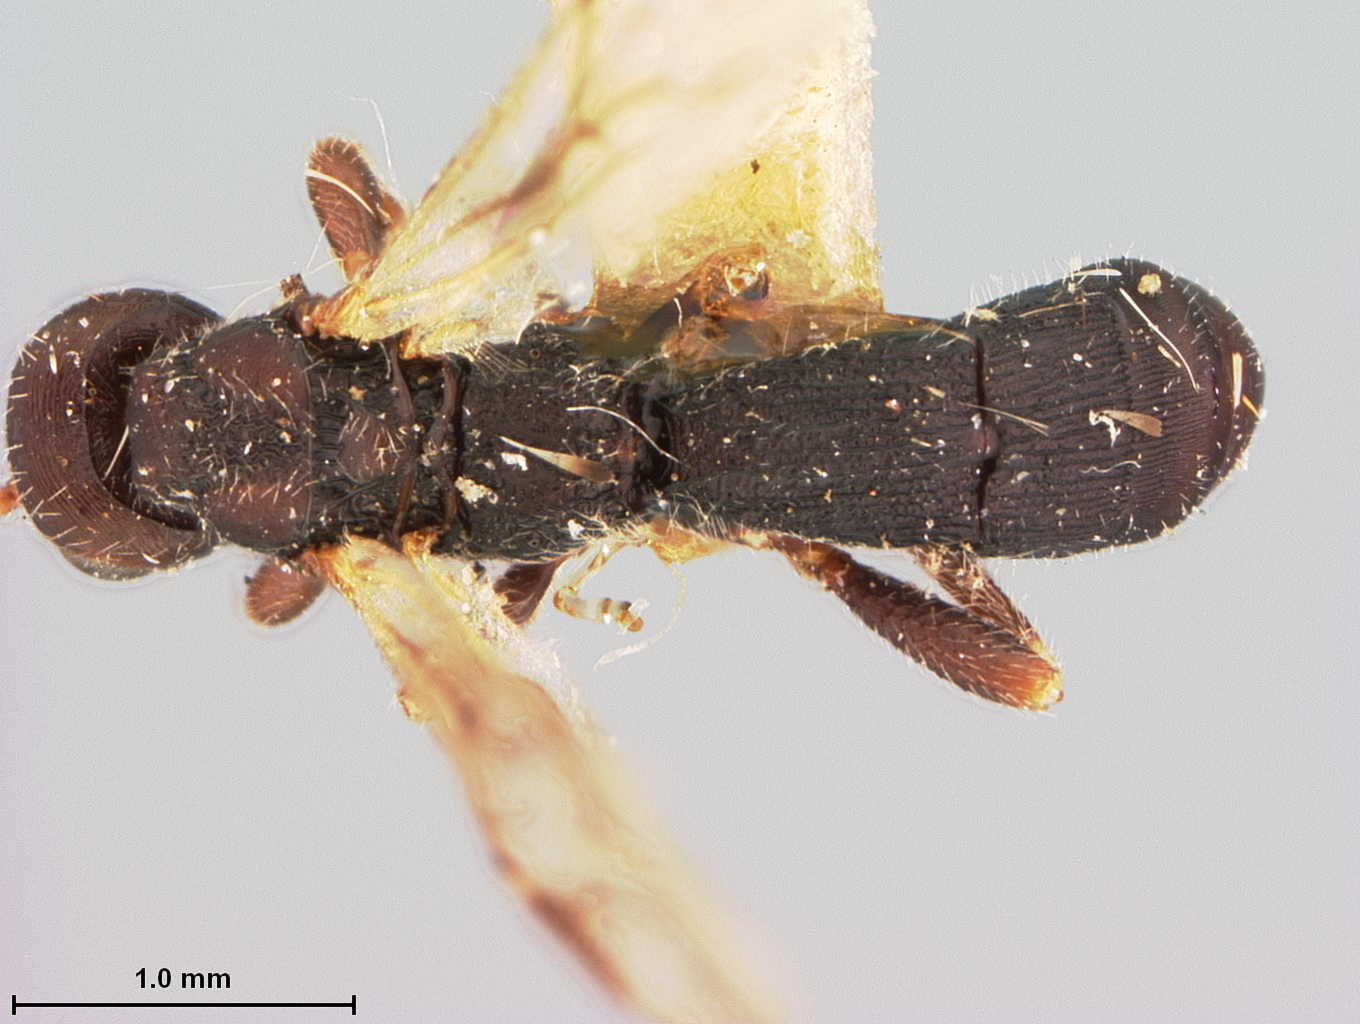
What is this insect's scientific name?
Heterospilus texanus
